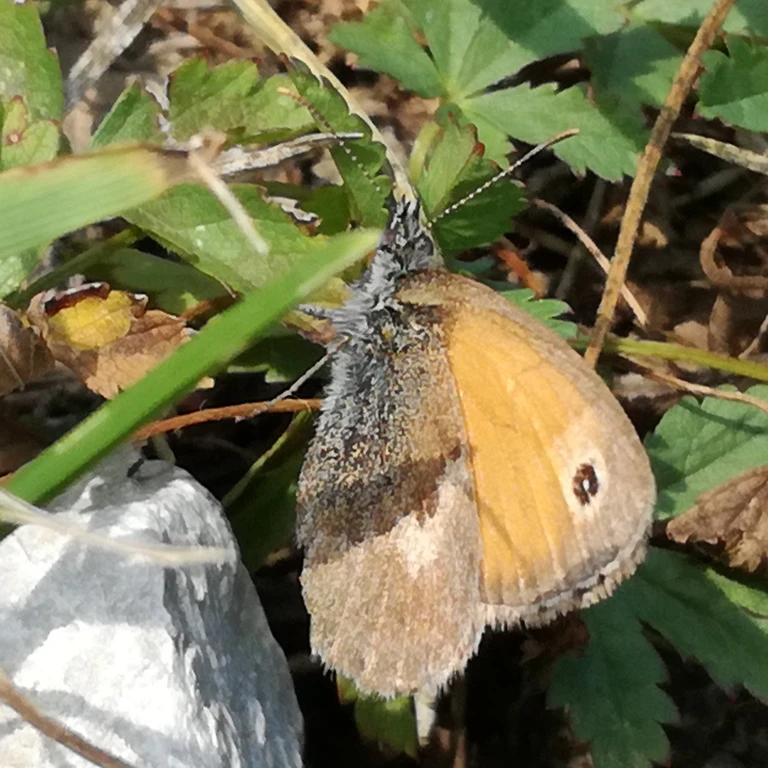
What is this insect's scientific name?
Coenonympha pamphilus
